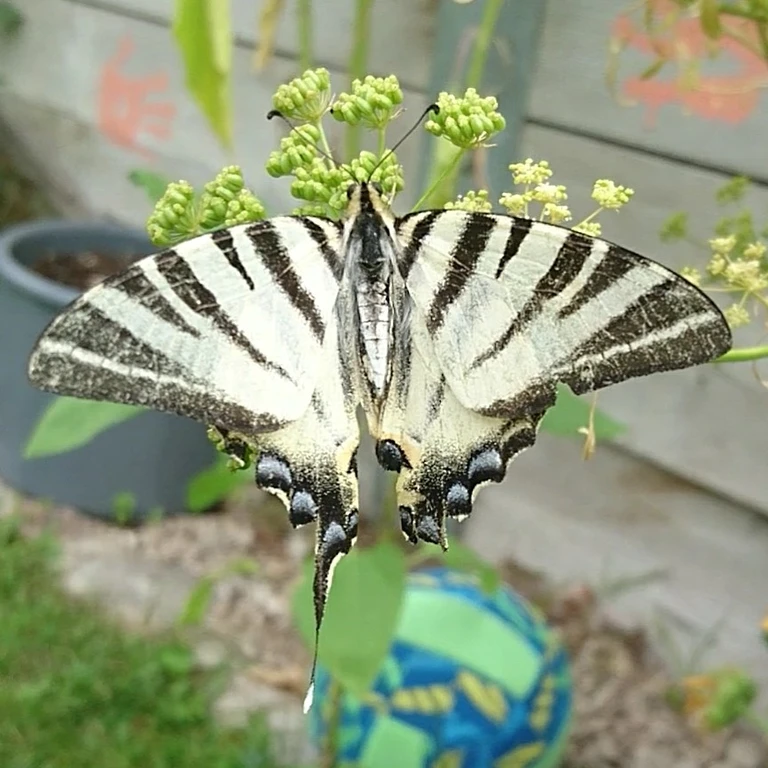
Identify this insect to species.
Iphiclides podalirius
